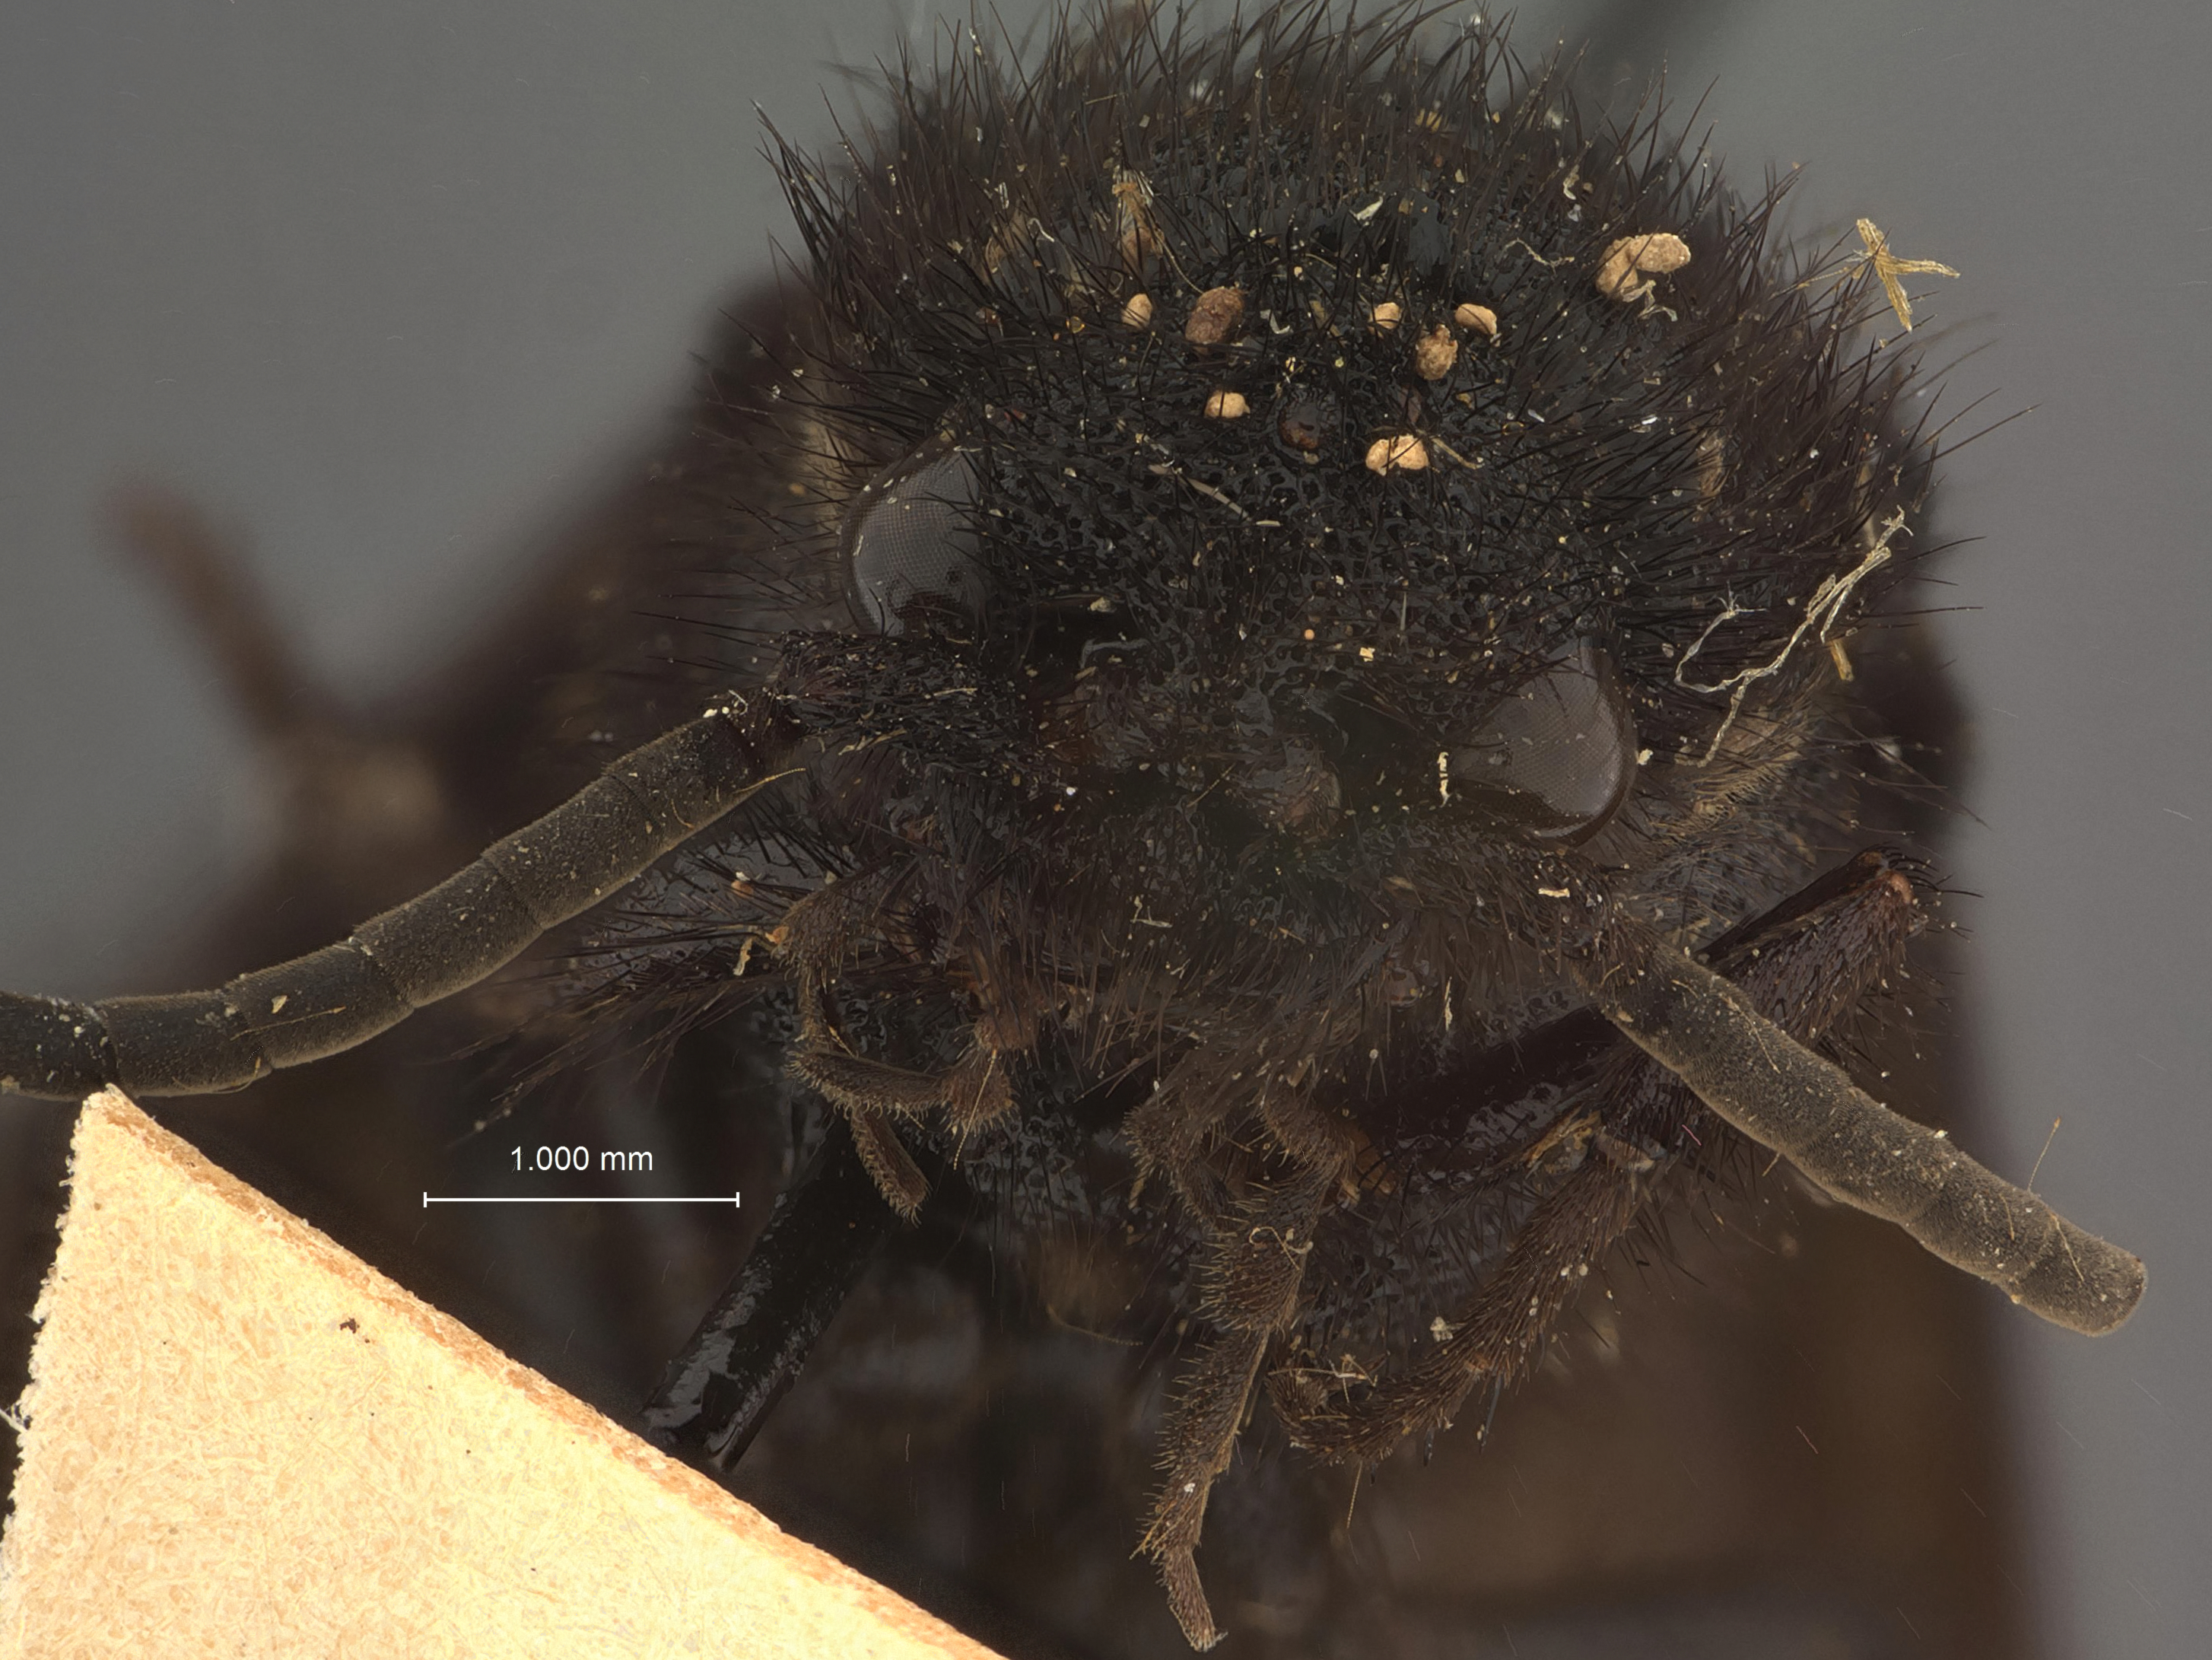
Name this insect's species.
Dasymutilla genitilis
